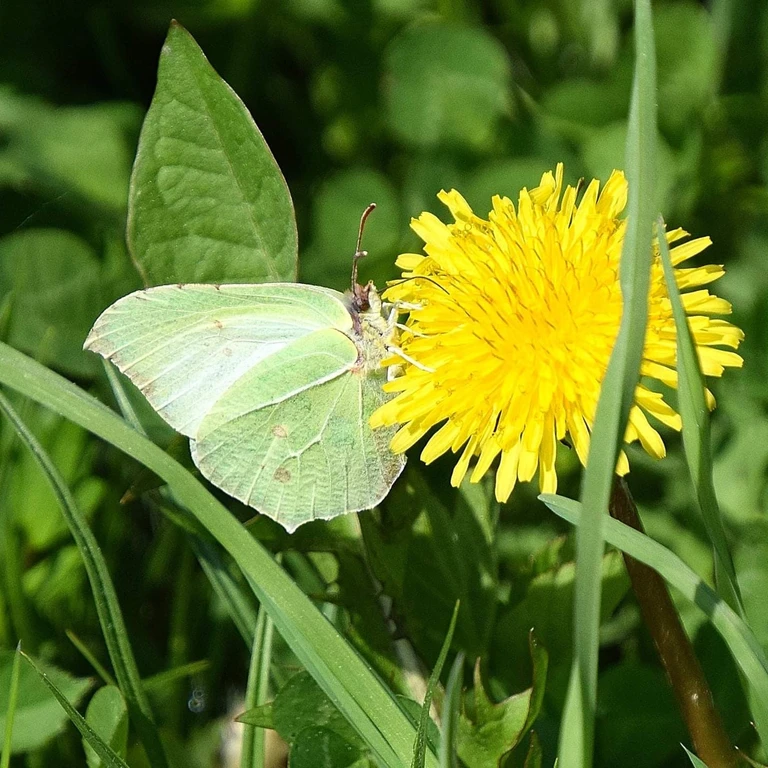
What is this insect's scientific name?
Gonepteryx rhamni
